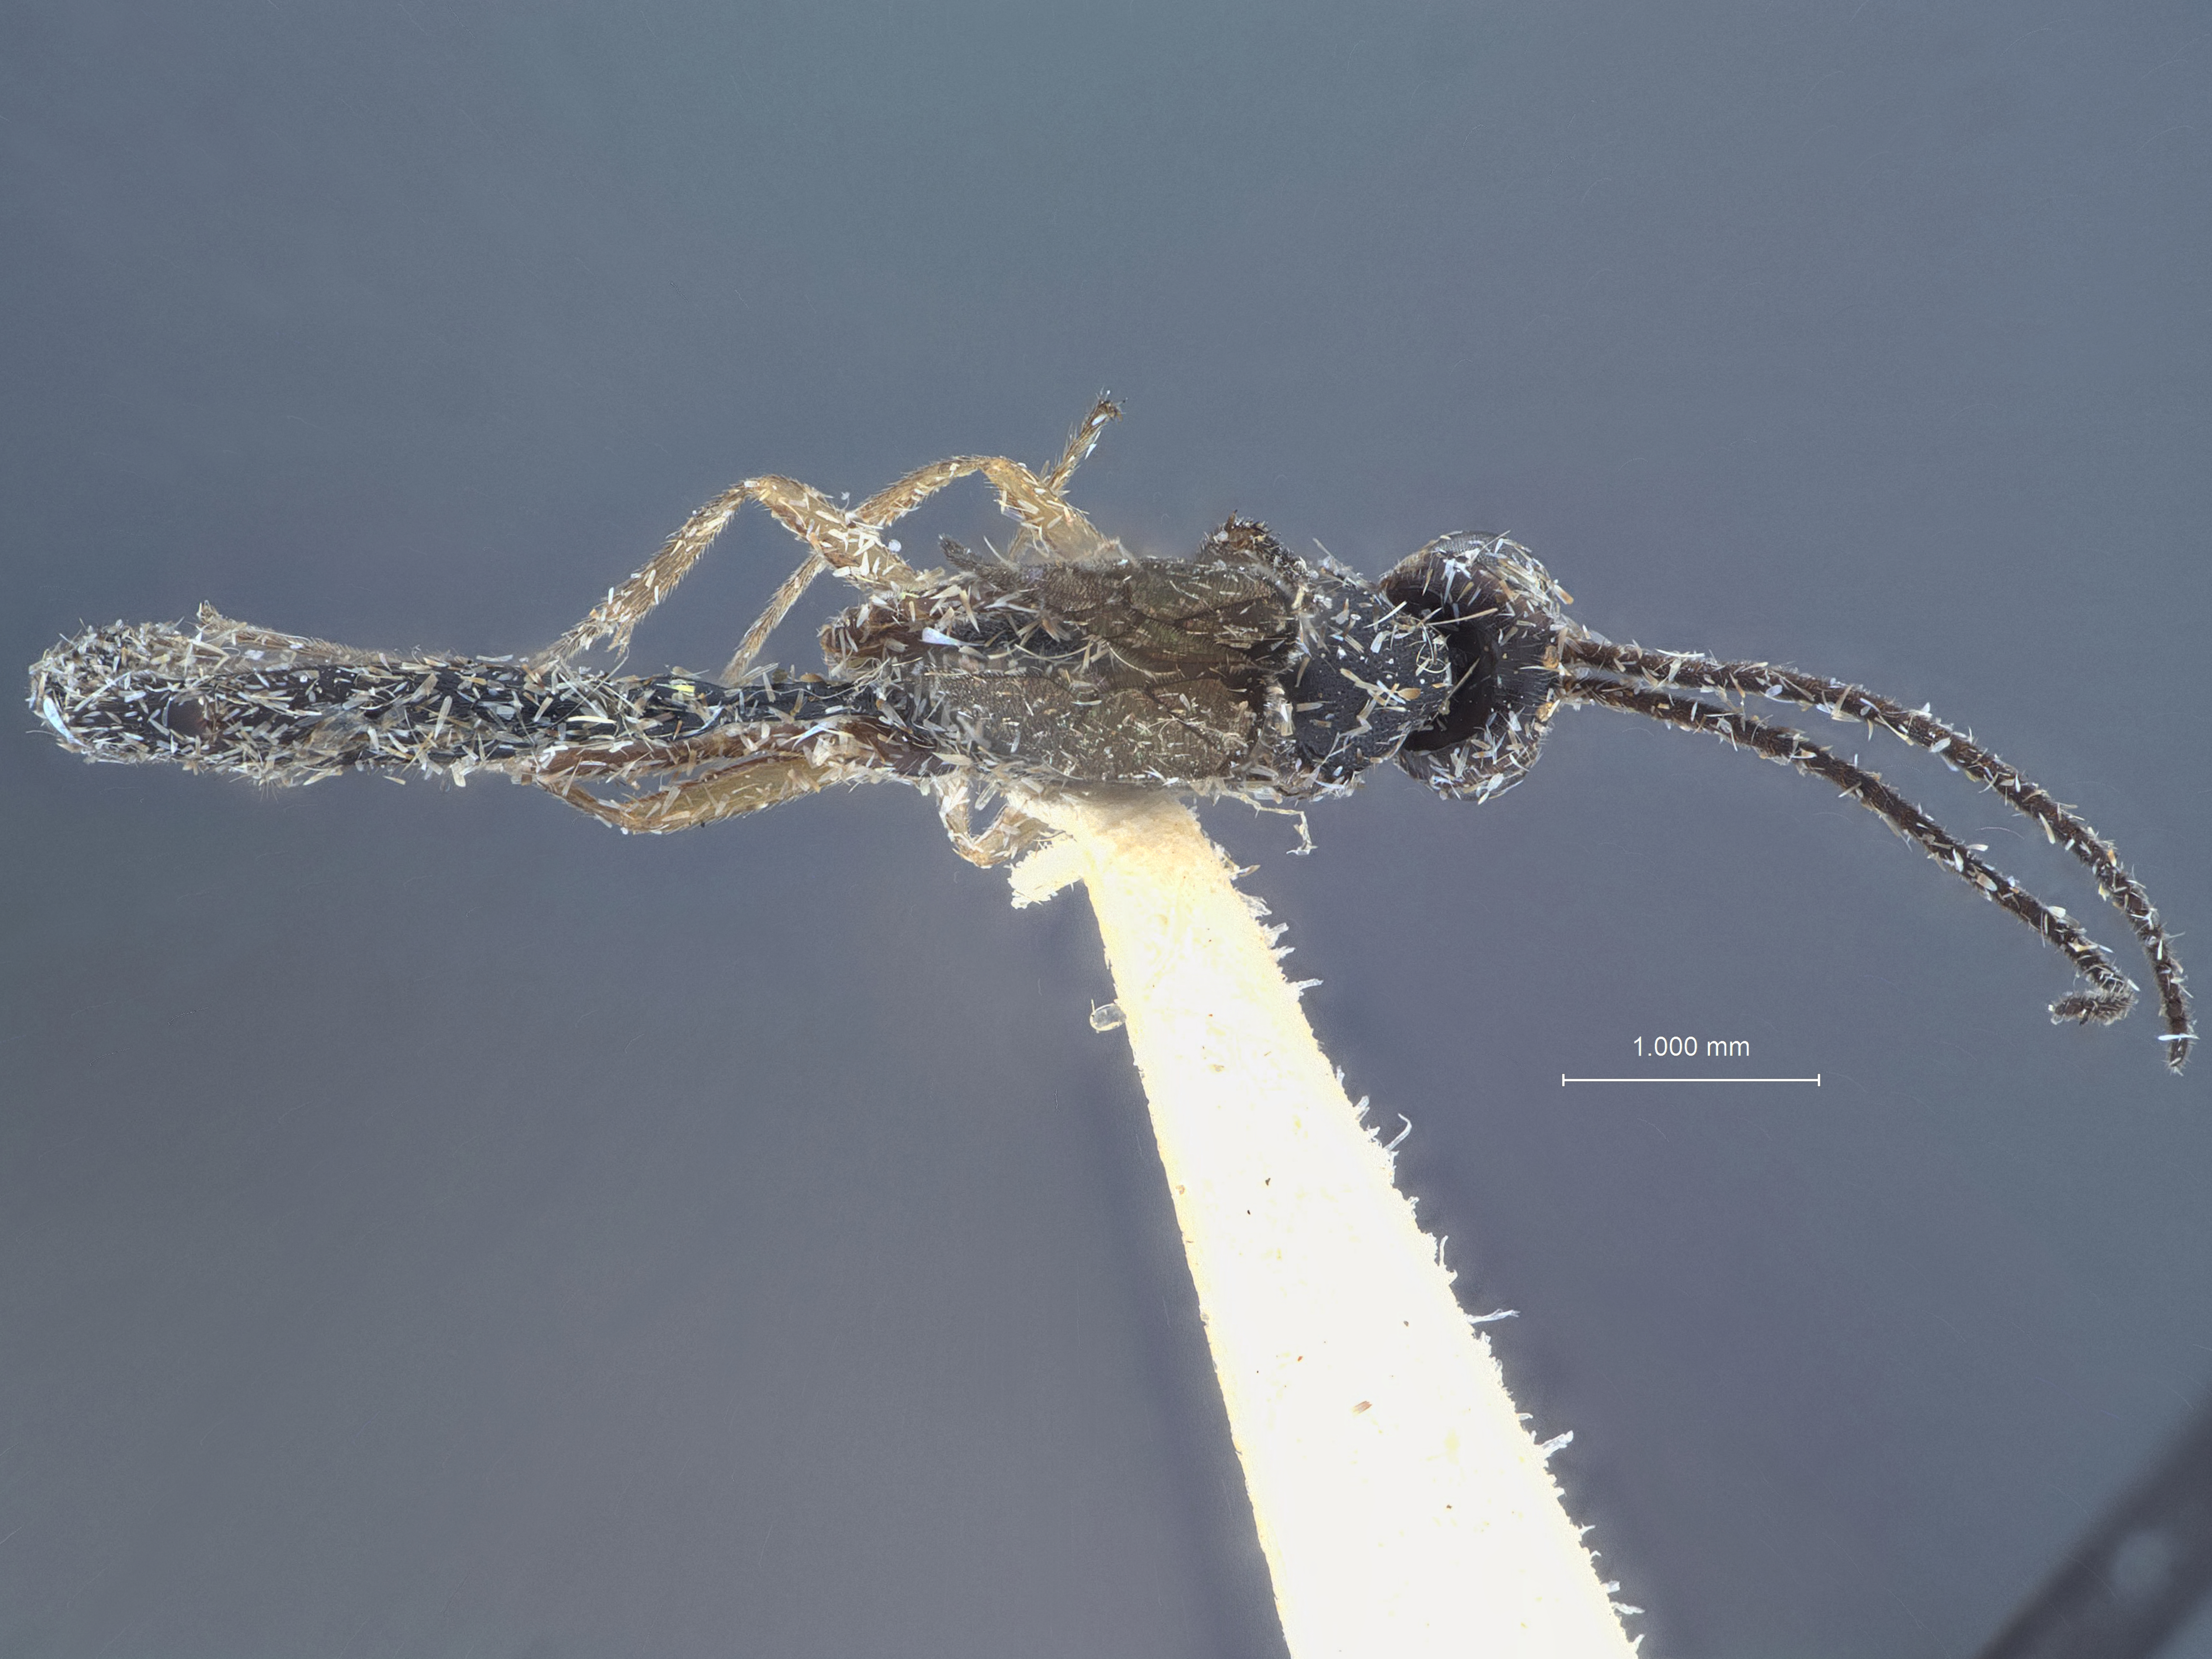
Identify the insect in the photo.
Temelucha clarkei
